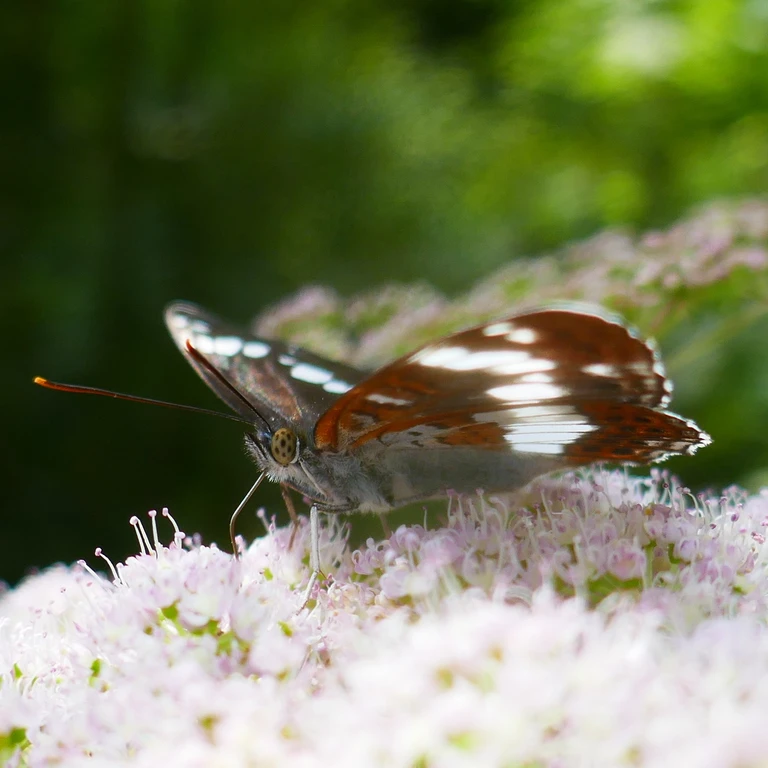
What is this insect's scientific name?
Limenitis camilla (also Ladoga camilla)
